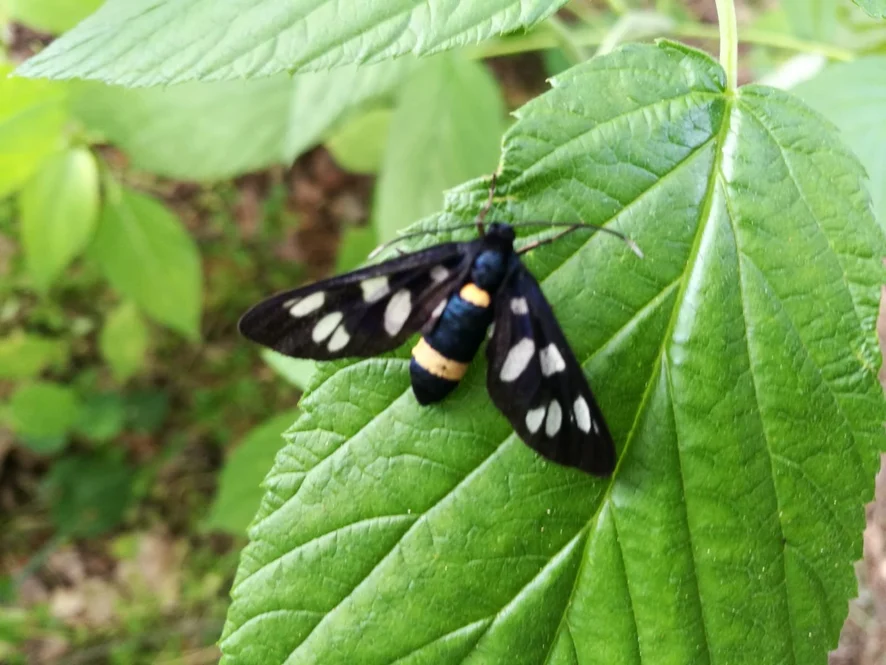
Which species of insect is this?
Amata phegea
